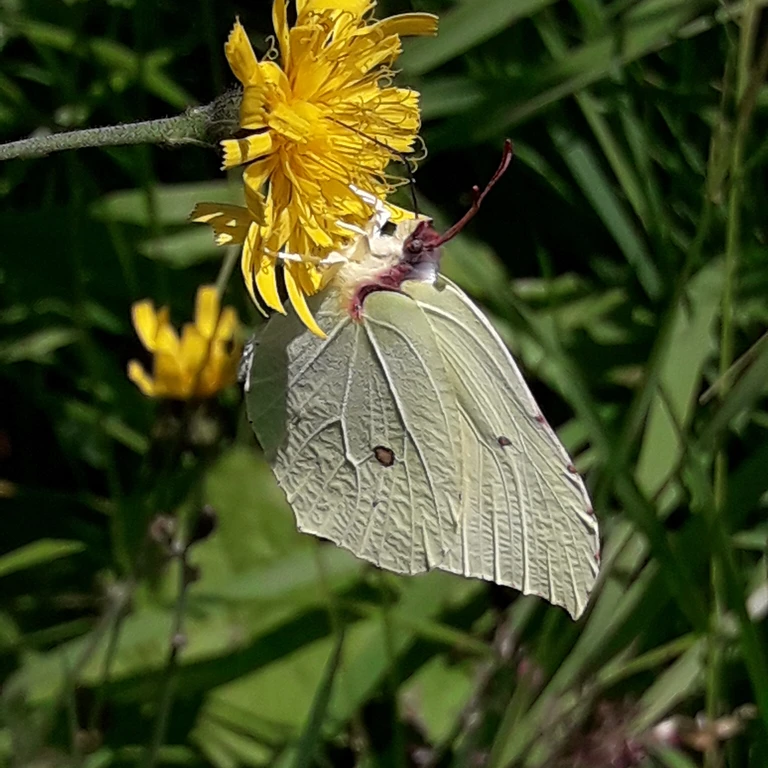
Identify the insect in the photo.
Gonepteryx rhamni
